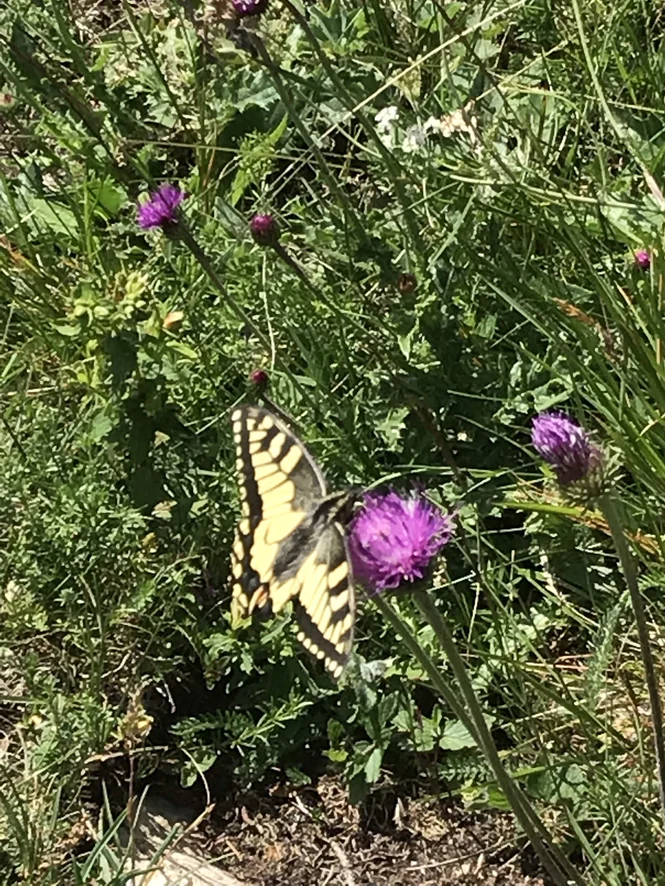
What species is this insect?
Papilio machaon
